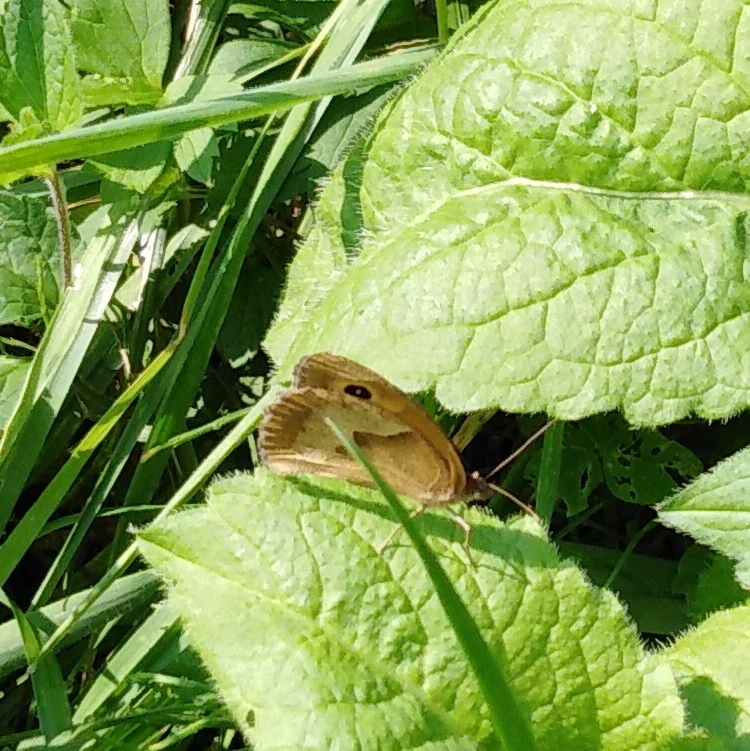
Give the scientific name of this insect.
Maniola jurtina
